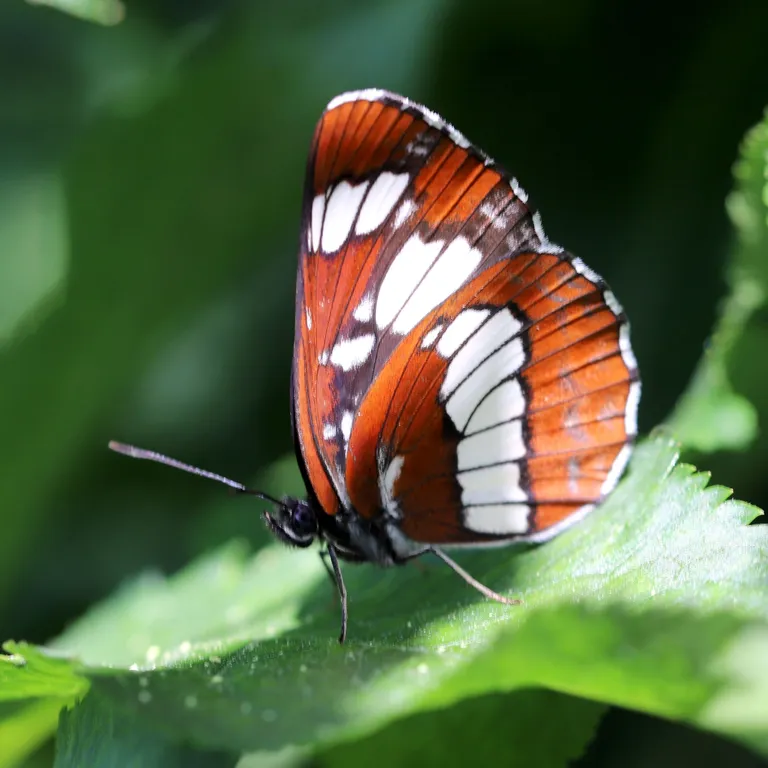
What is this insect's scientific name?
Neptis rivularis
